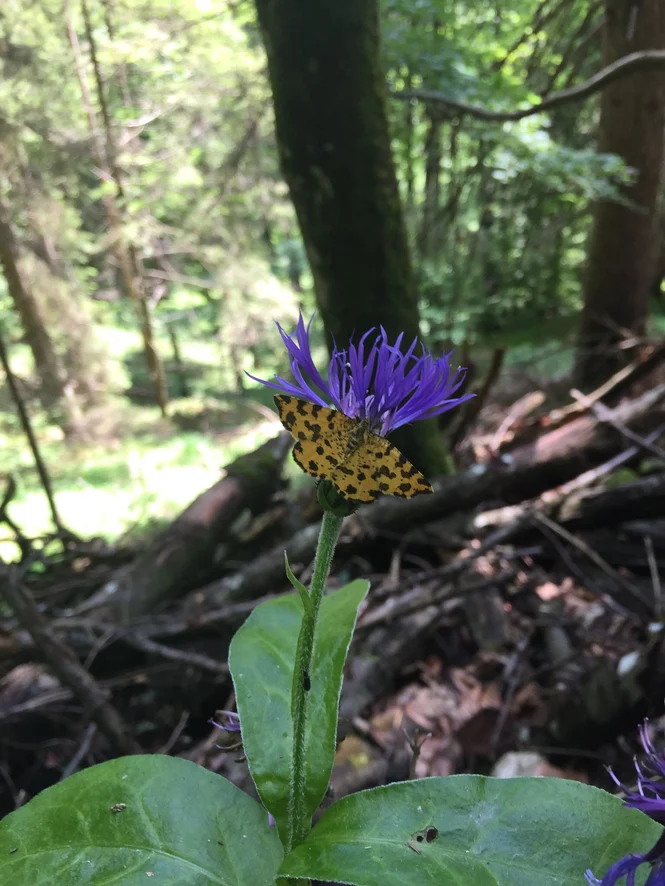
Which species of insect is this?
Pseudopanthera macularia
